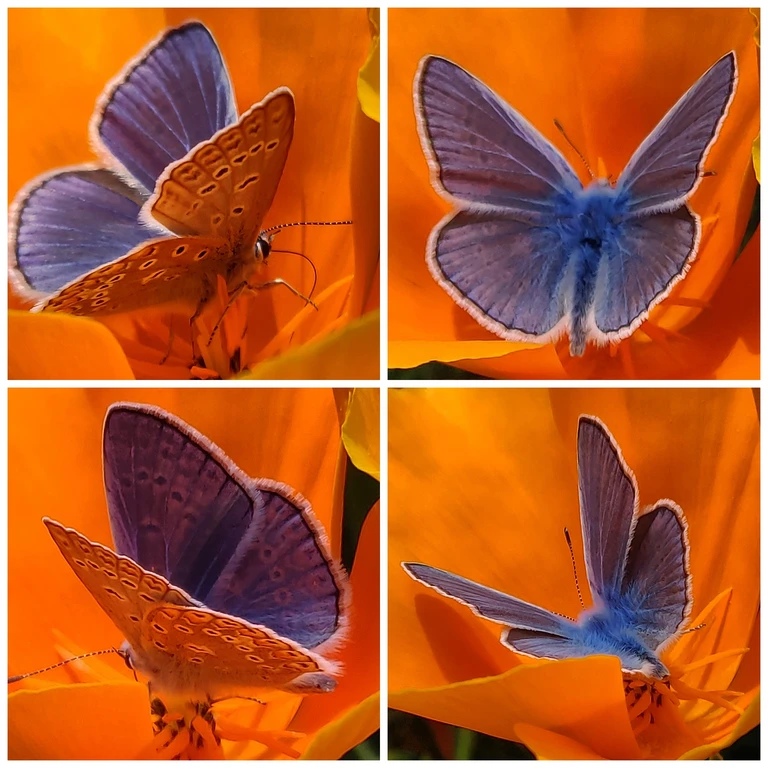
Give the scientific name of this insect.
Polyommatus icarus
